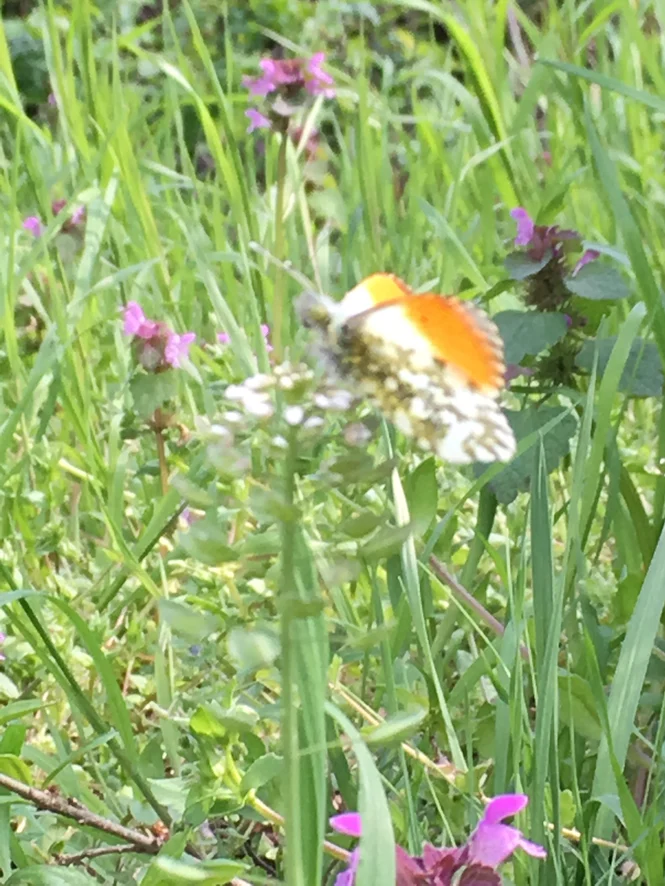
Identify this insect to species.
Anthocharis cardamines
